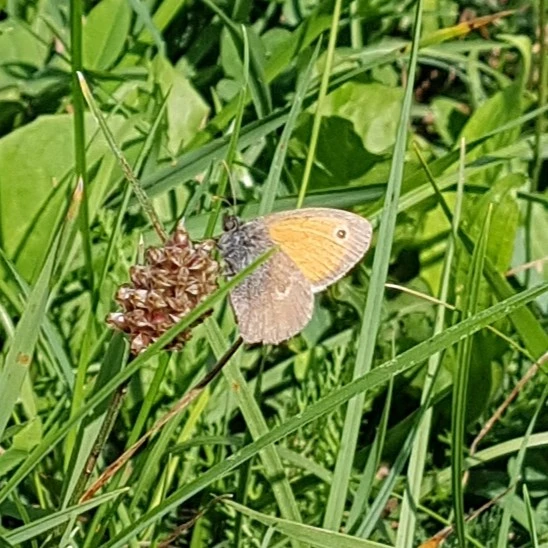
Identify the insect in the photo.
Coenonympha pamphilus
